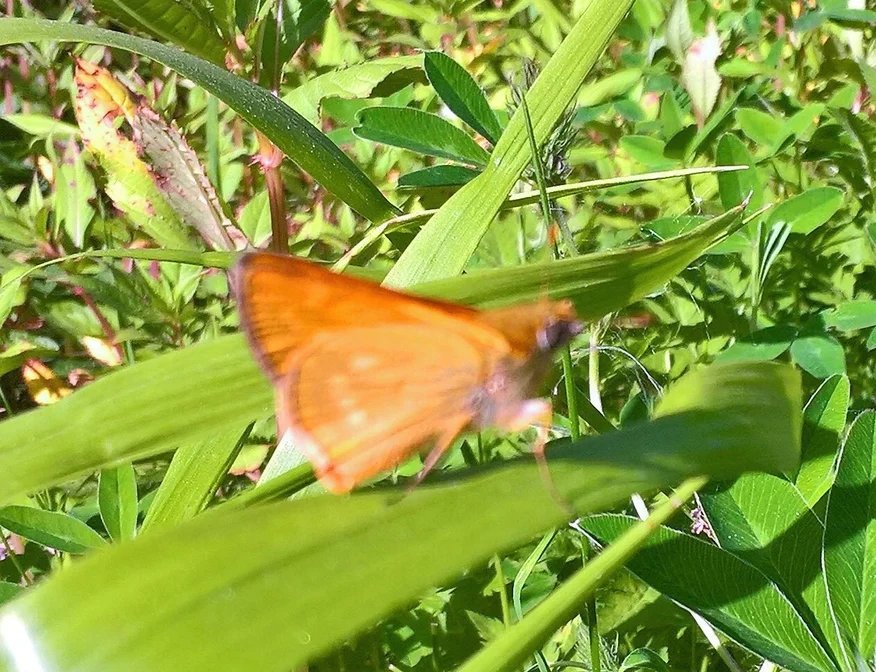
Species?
Ochlodes sylvanus (also Ochlodes venata)
